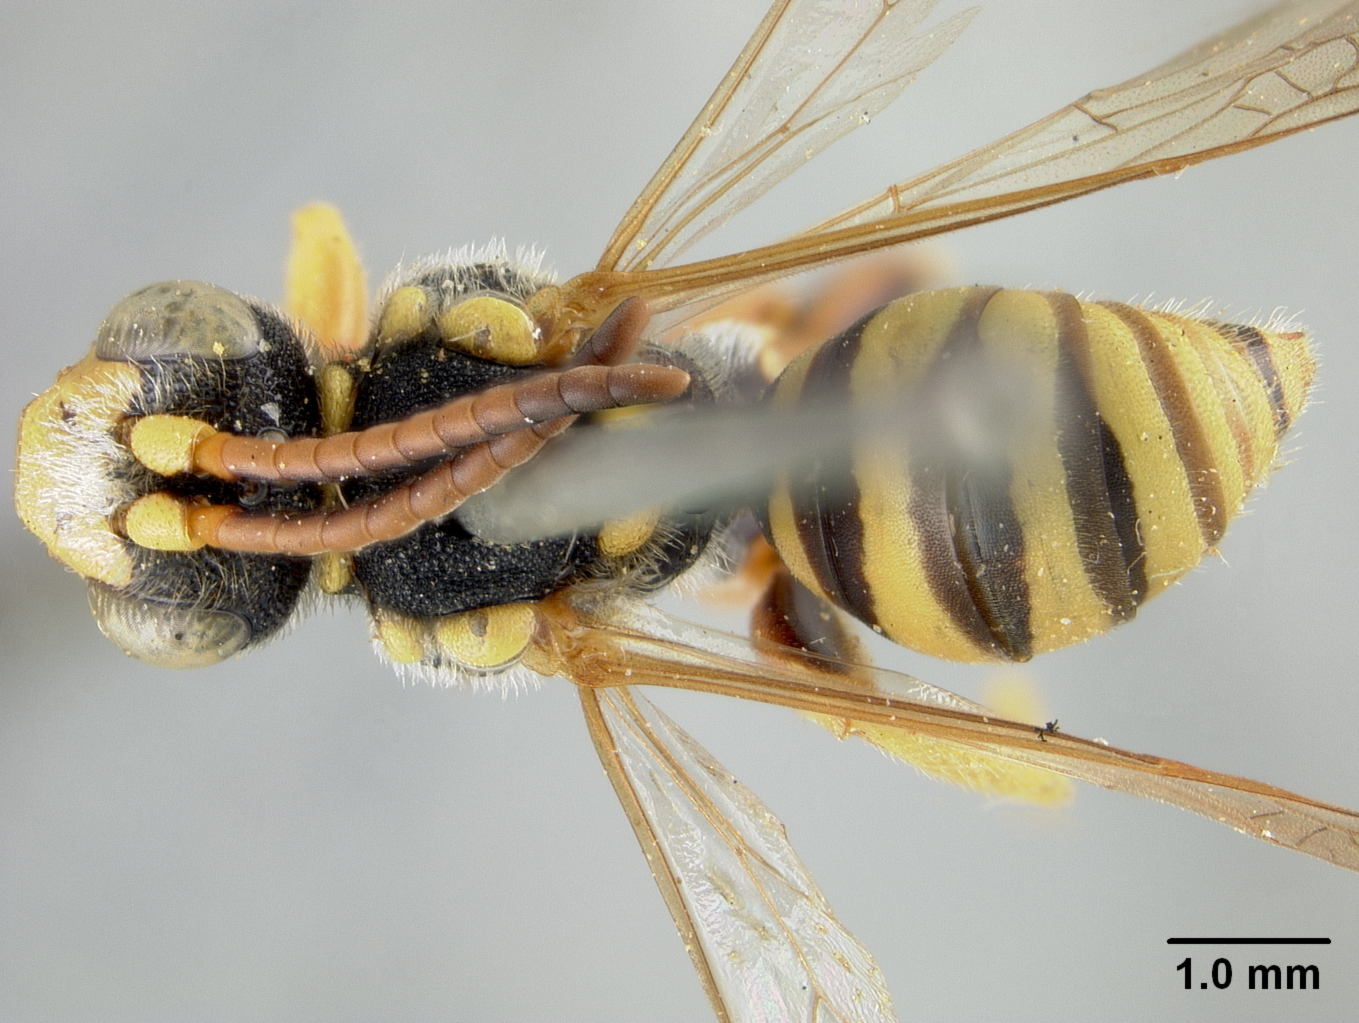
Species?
Nomada ornithica
